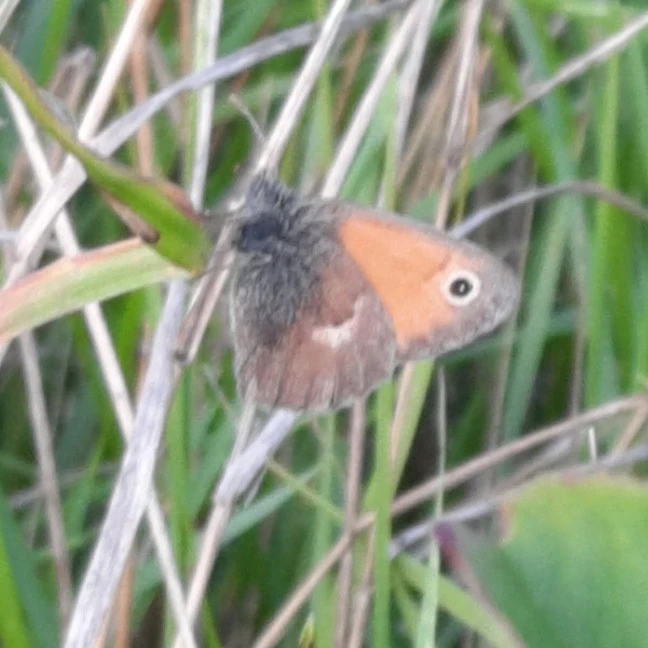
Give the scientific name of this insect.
Coenonympha pamphilus
